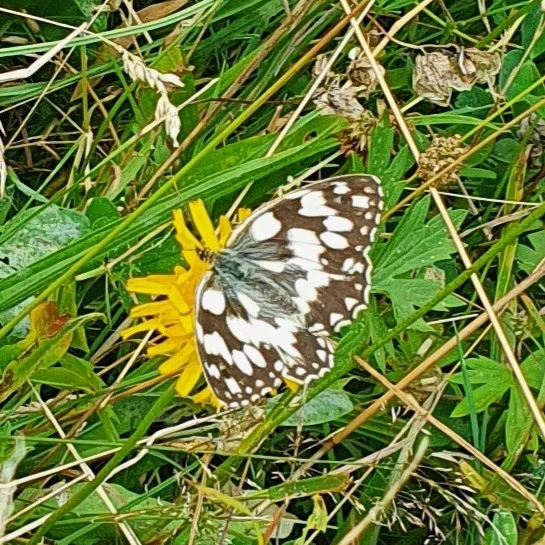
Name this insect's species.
Melanargia galathea
